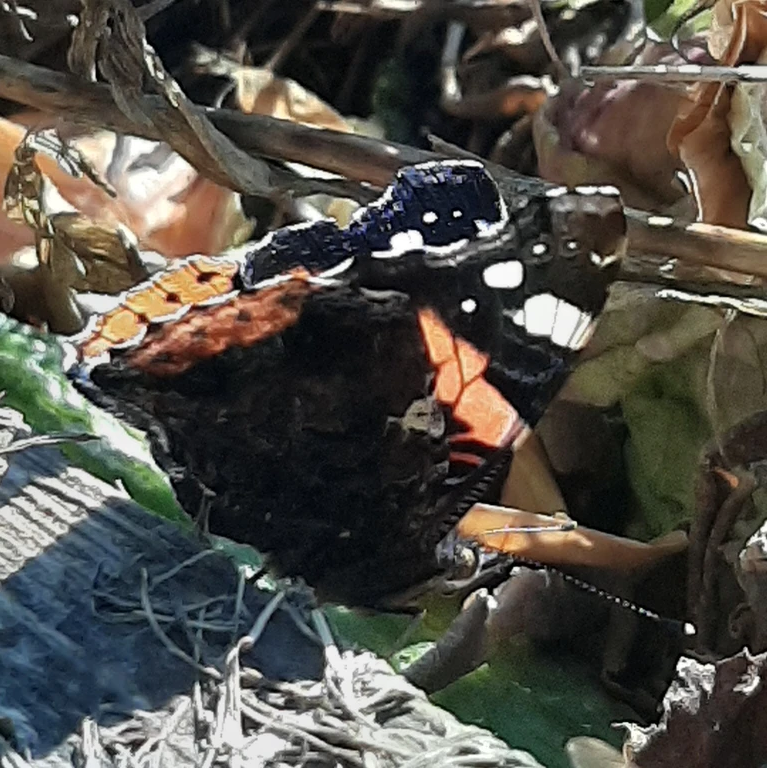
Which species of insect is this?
Vanessa atalanta
